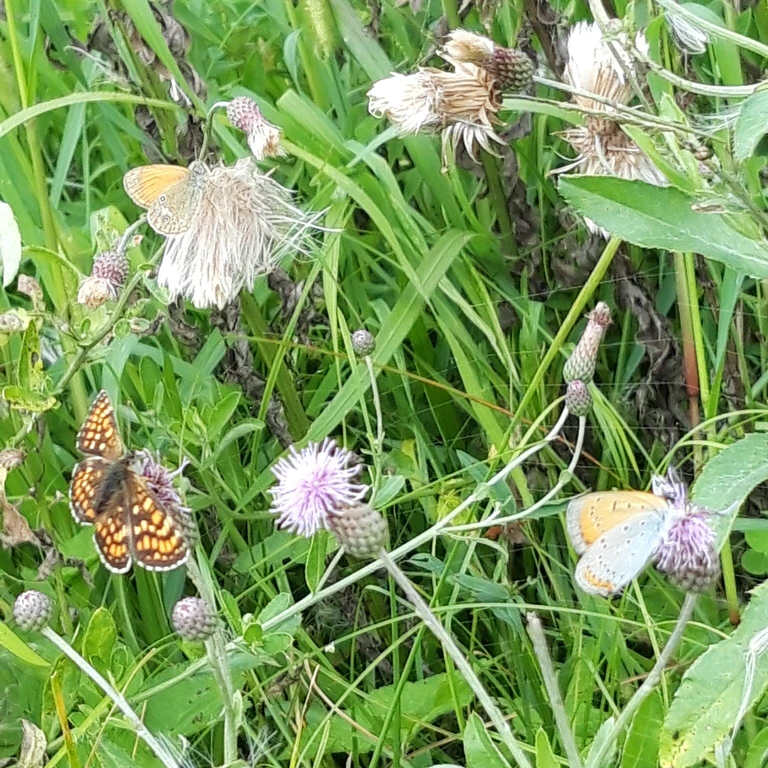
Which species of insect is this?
Lycaena dispar
